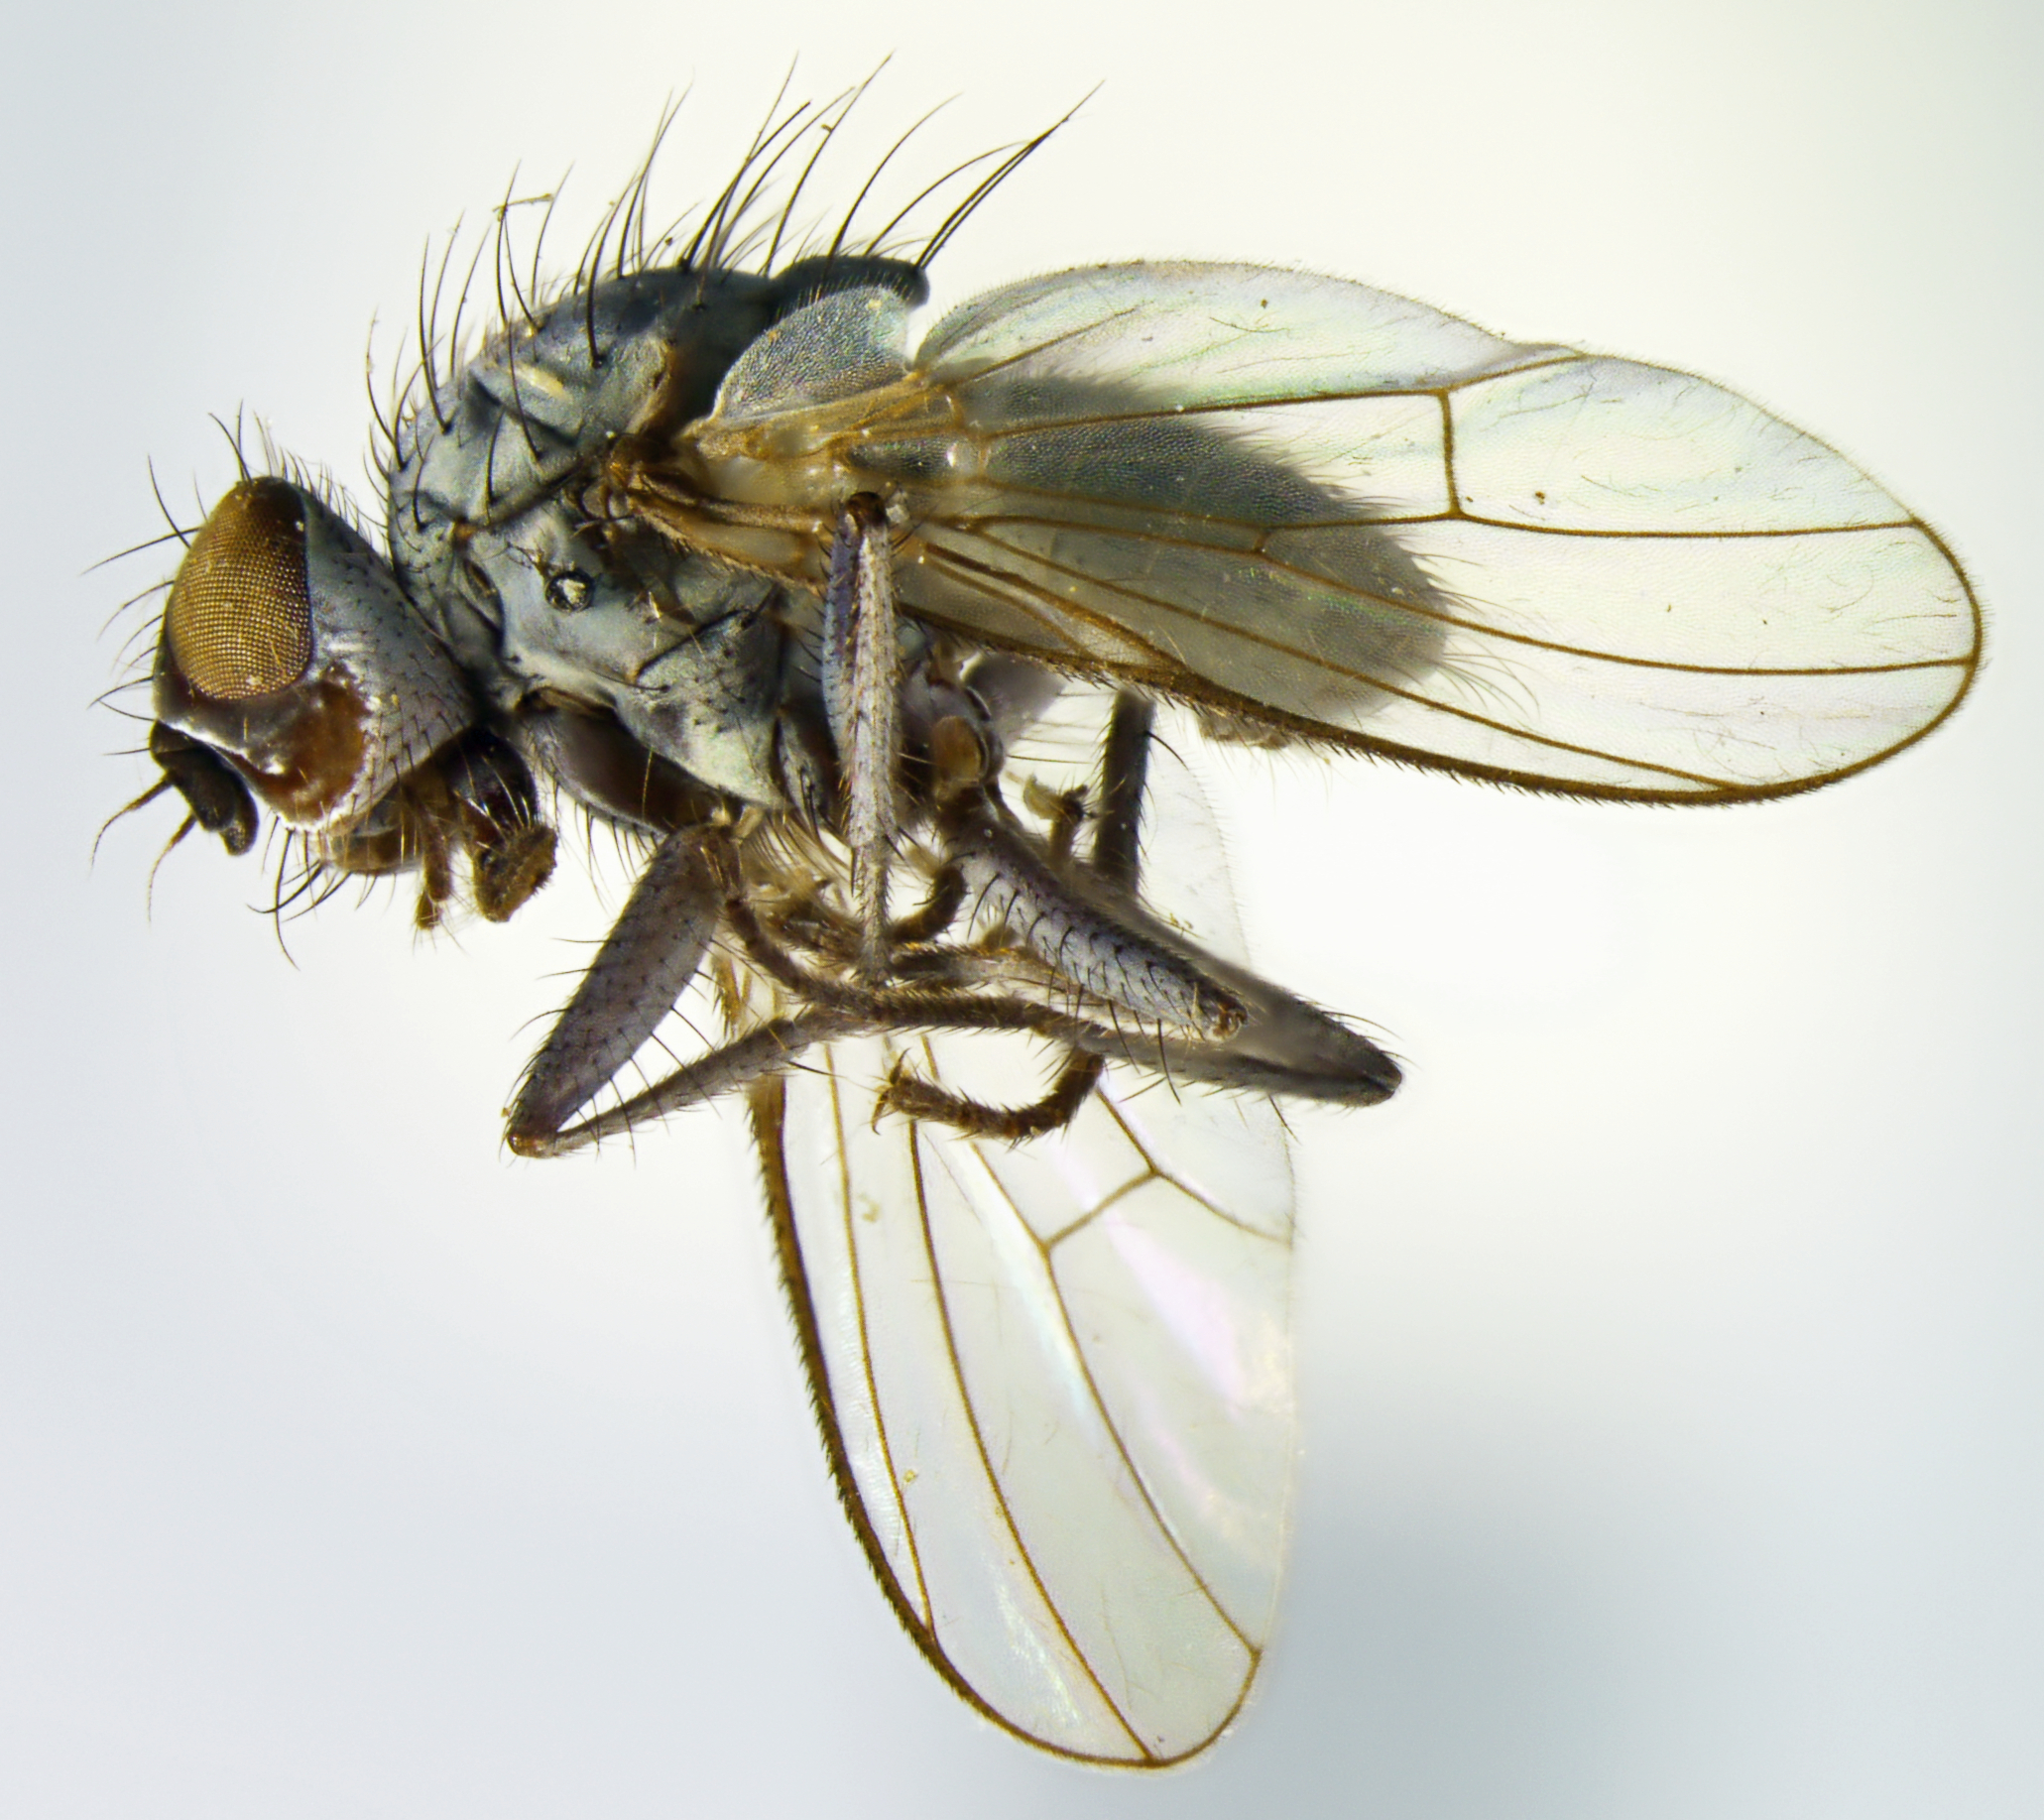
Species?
Spilogona hurdiana
